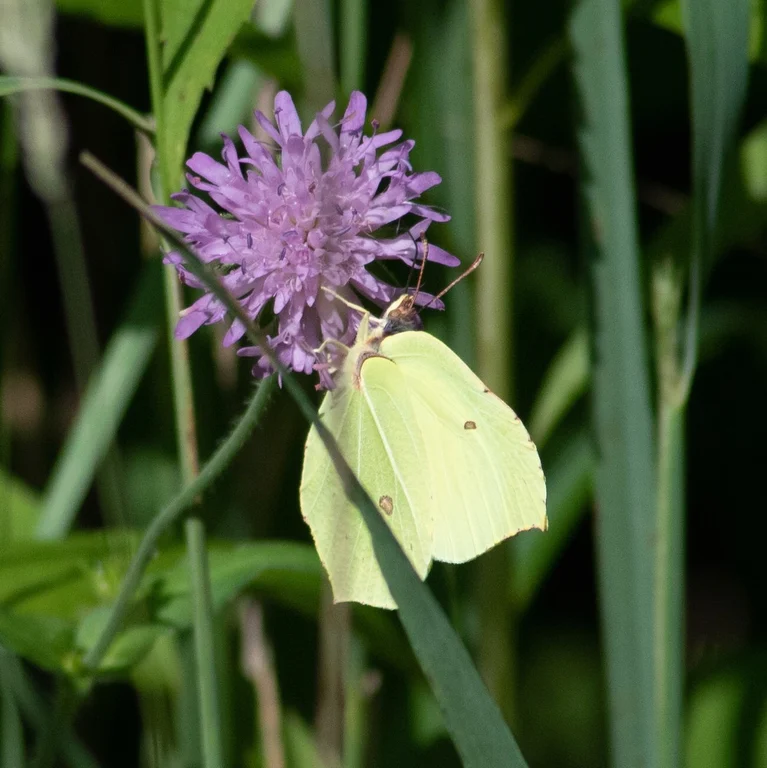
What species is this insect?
Gonepteryx rhamni
